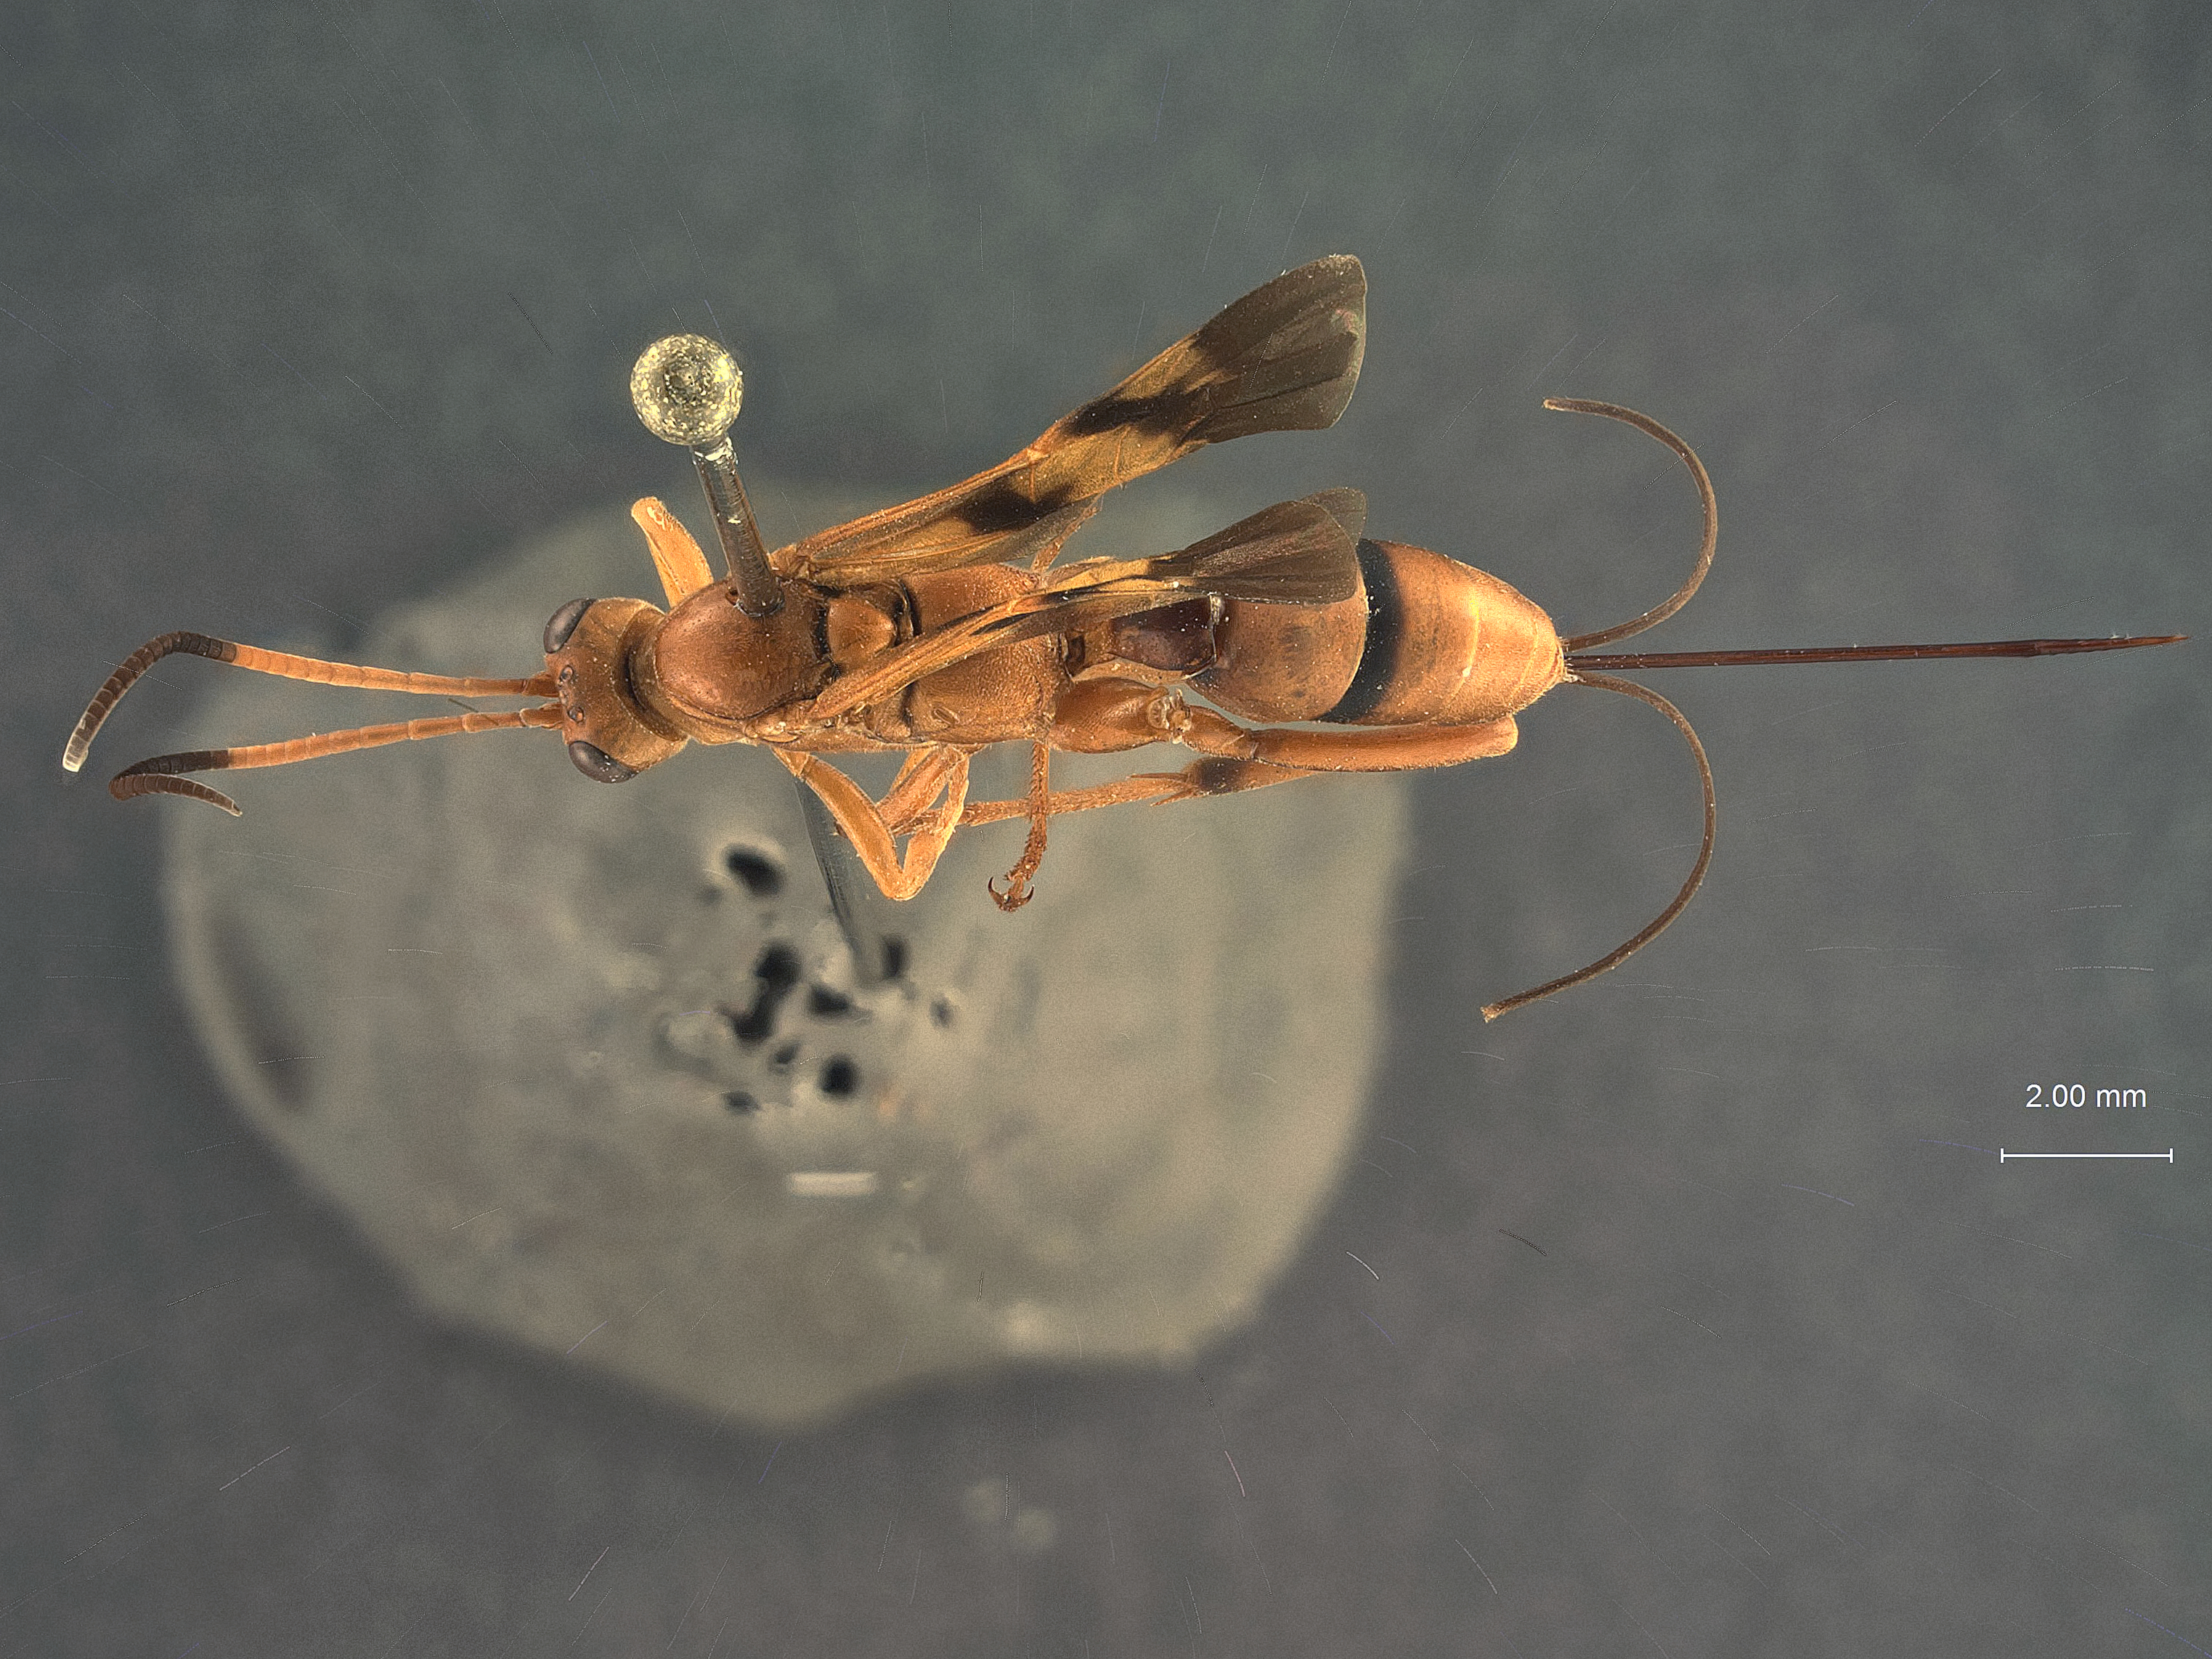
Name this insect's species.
Compsocryptus jamiesoni
